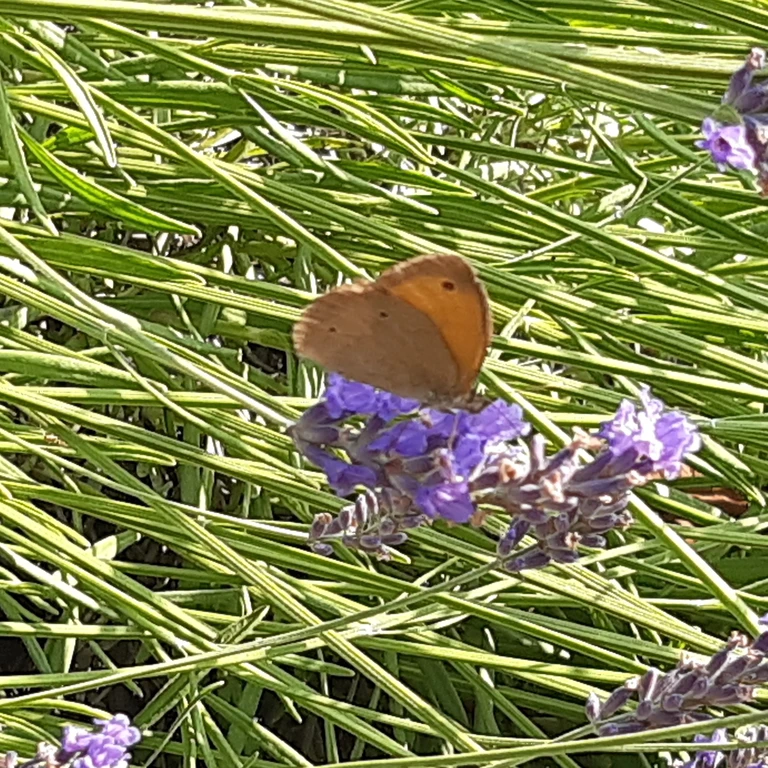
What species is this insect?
Maniola jurtina
